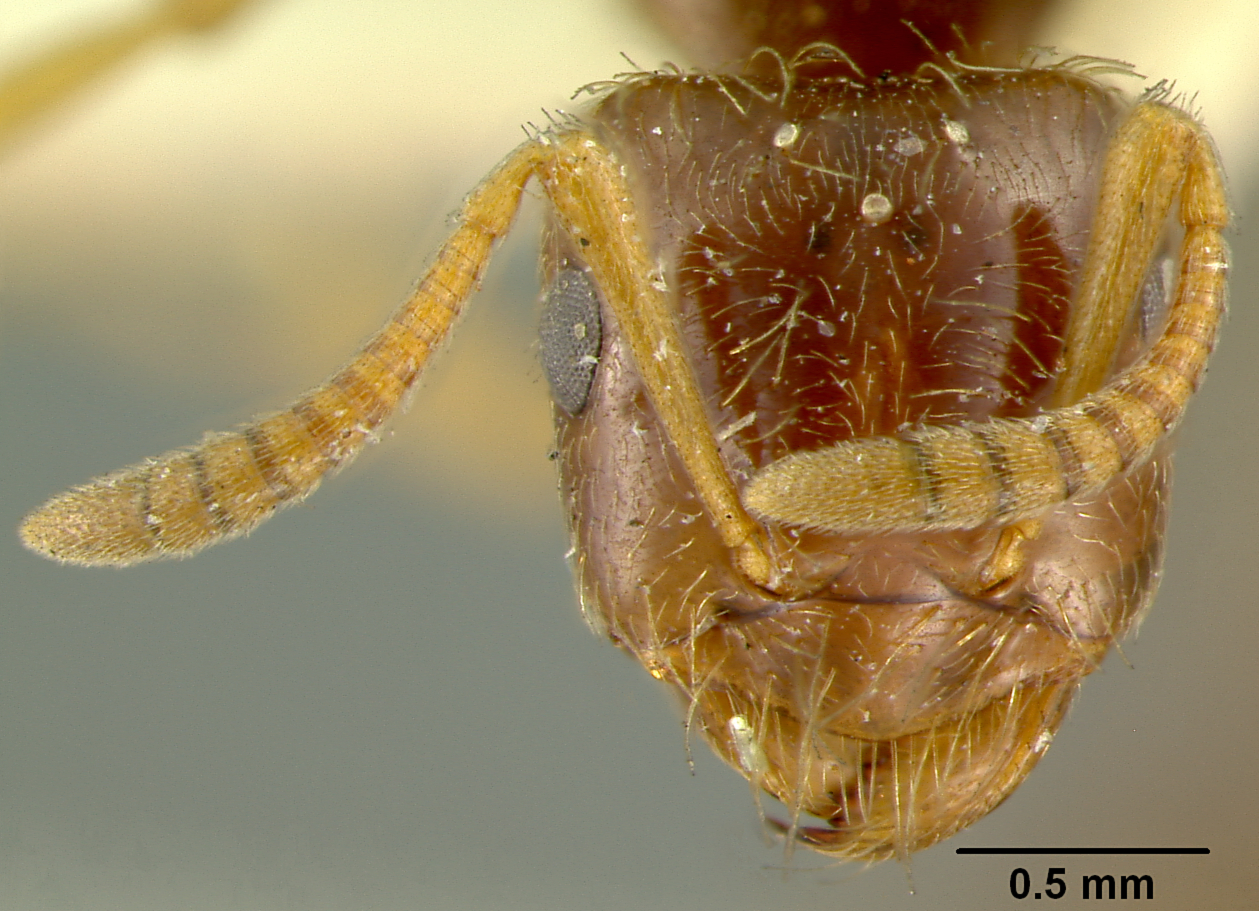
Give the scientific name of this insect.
Lasius interjectus
